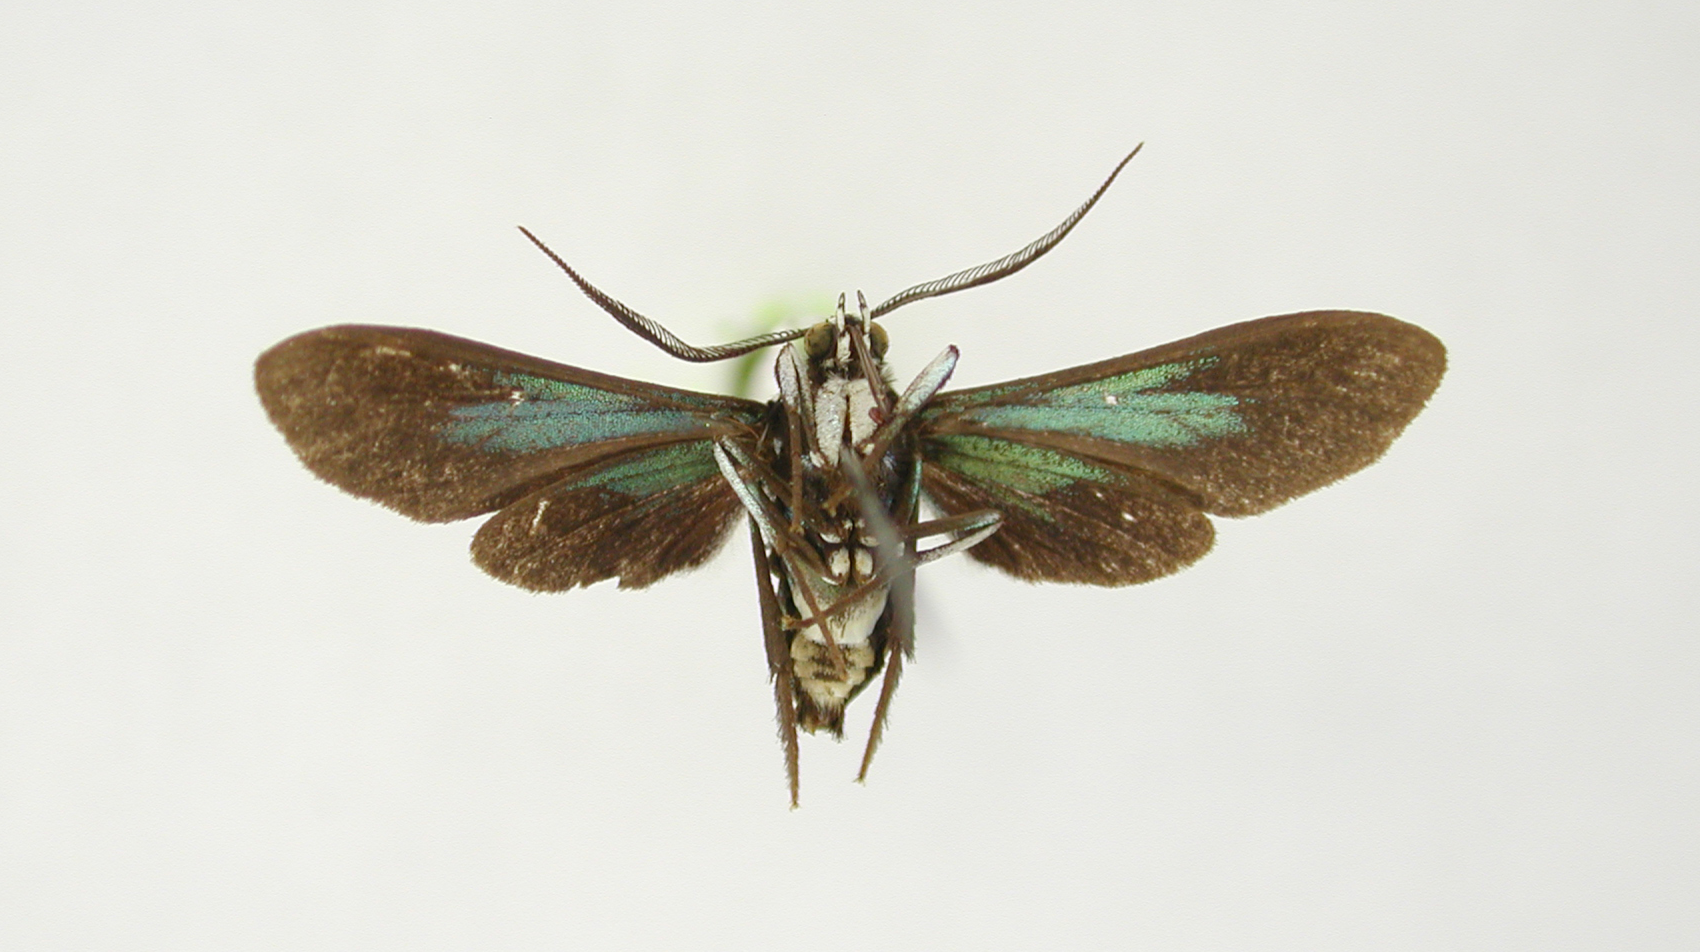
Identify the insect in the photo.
Macrocneme caurensis
